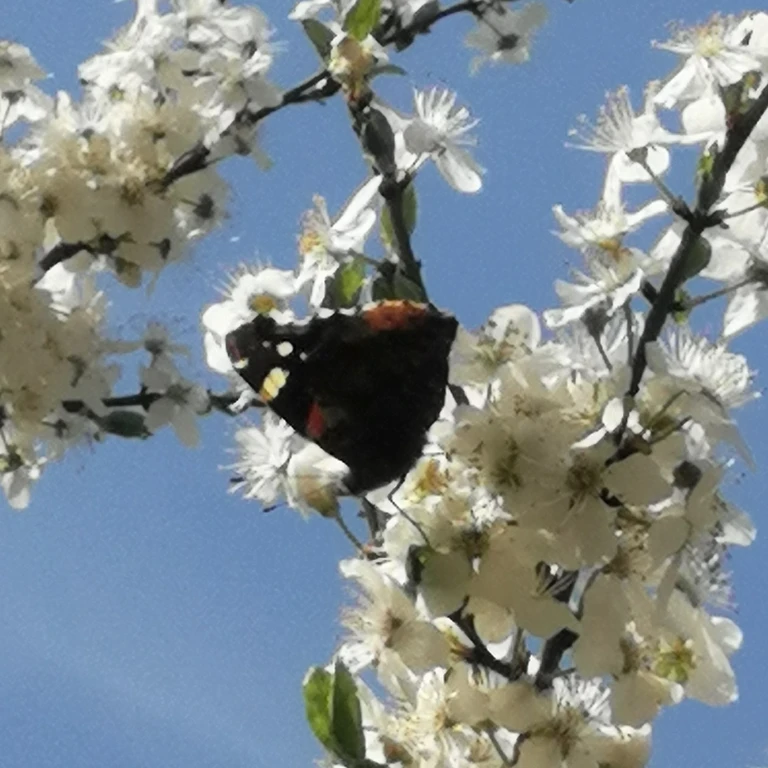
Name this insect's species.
Vanessa atalanta
